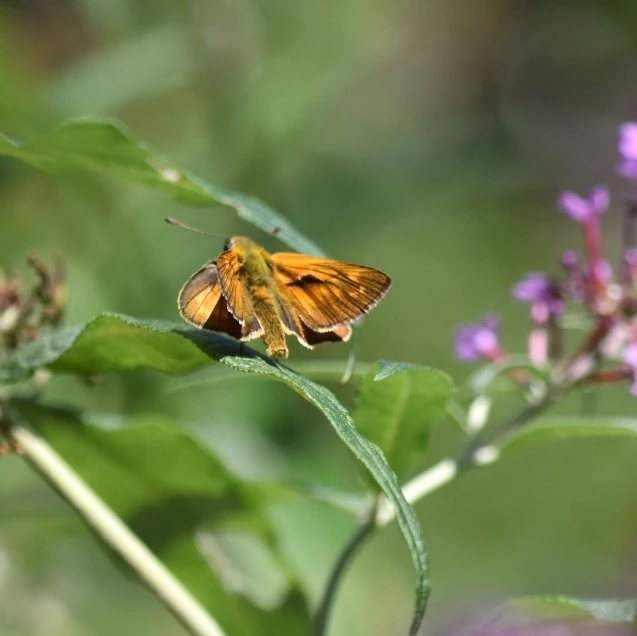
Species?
Ochlodes sylvanus (also Ochlodes venata)
